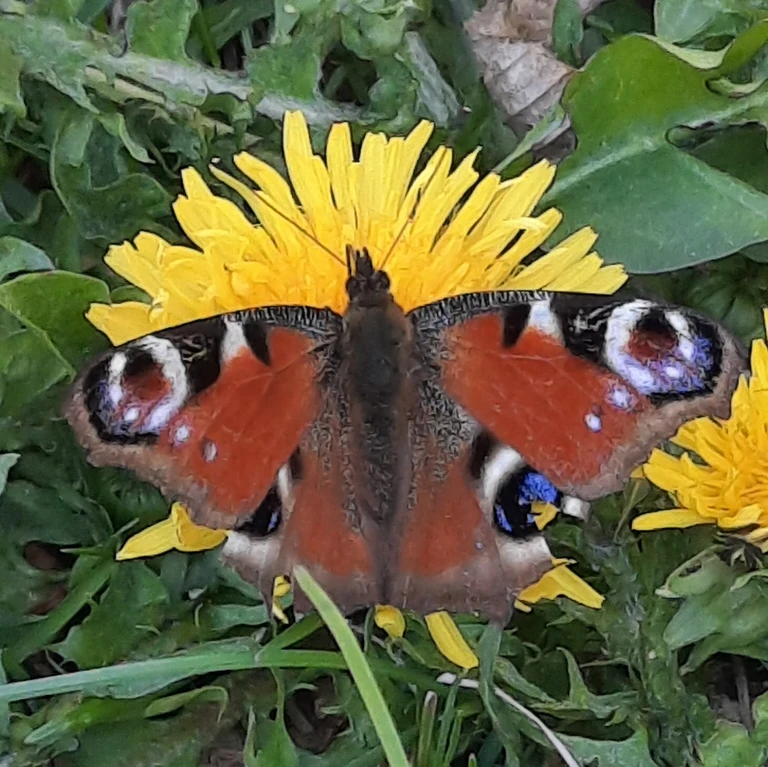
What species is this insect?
Aglais io
